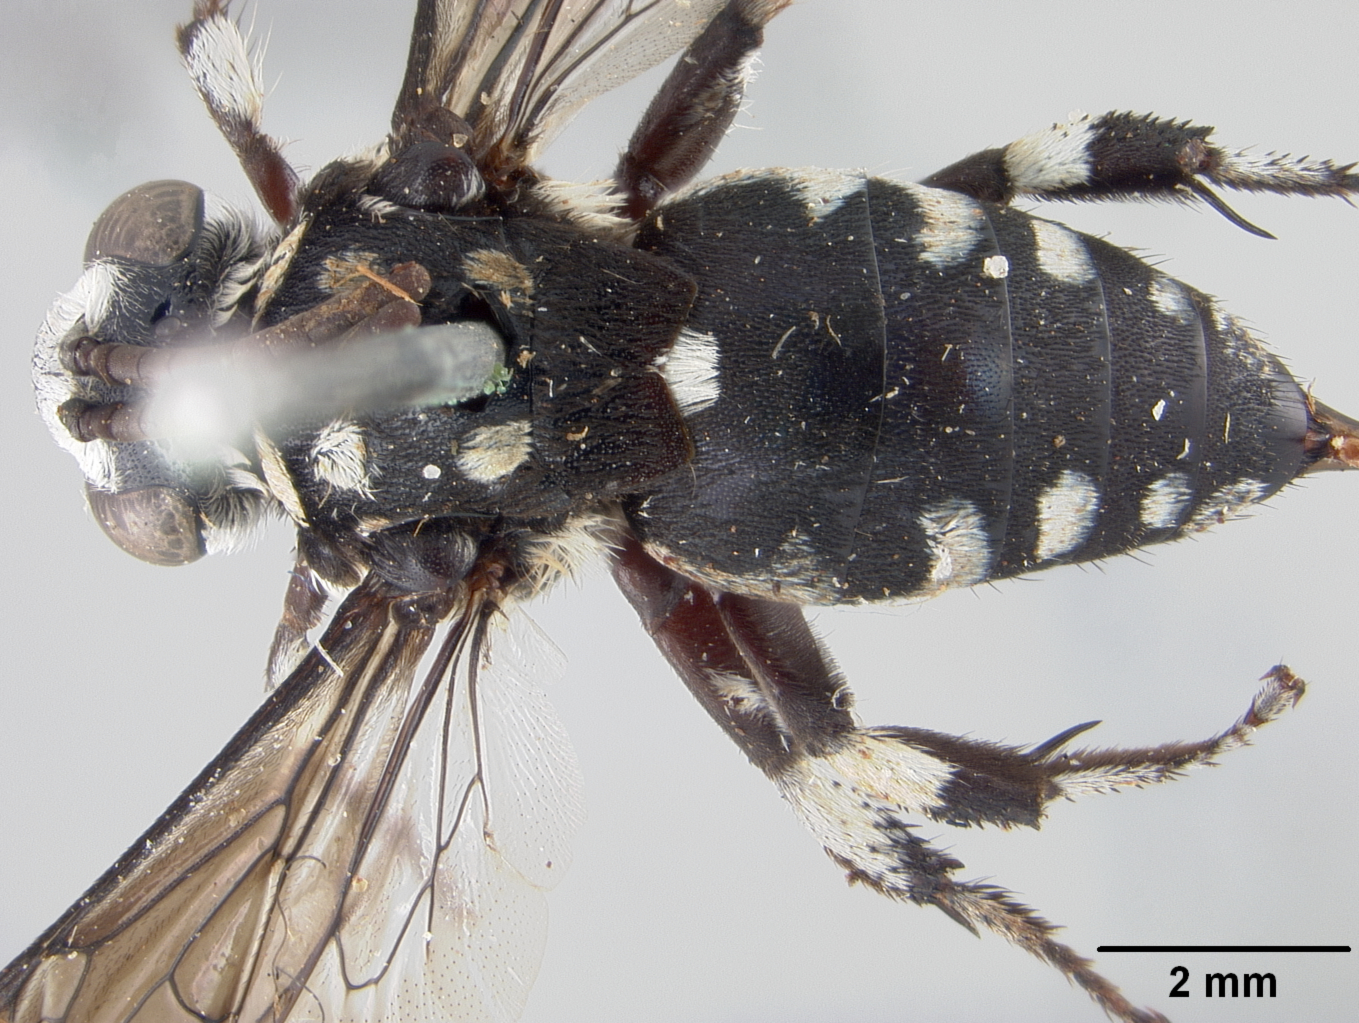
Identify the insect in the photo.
Crocisa reductula
